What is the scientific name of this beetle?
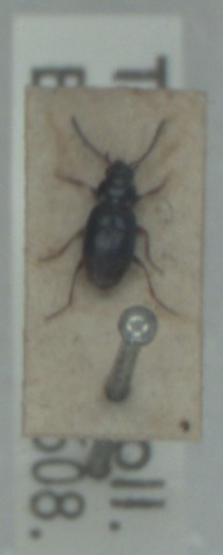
Bembidion guttula
